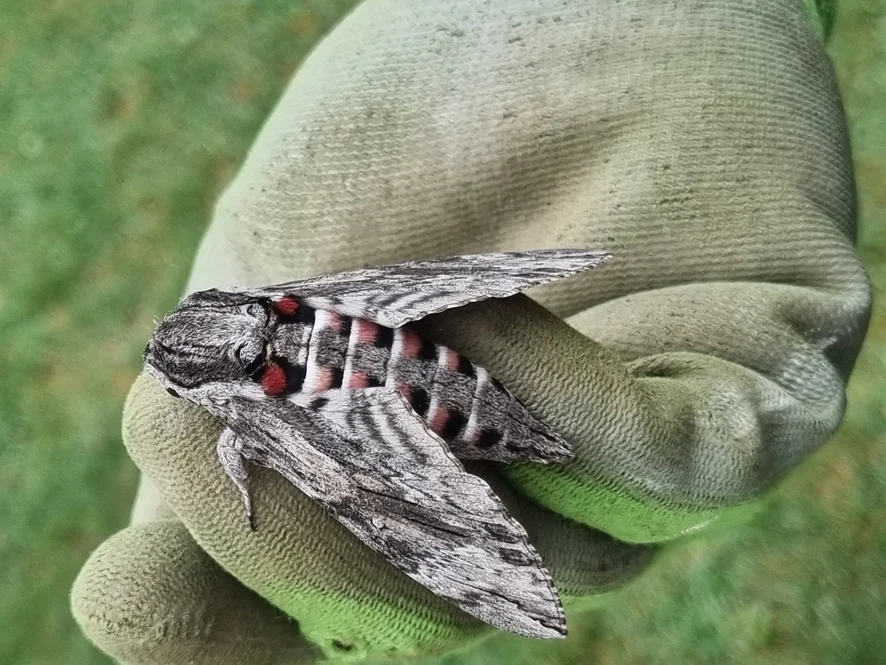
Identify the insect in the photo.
Agrius convolvuli
